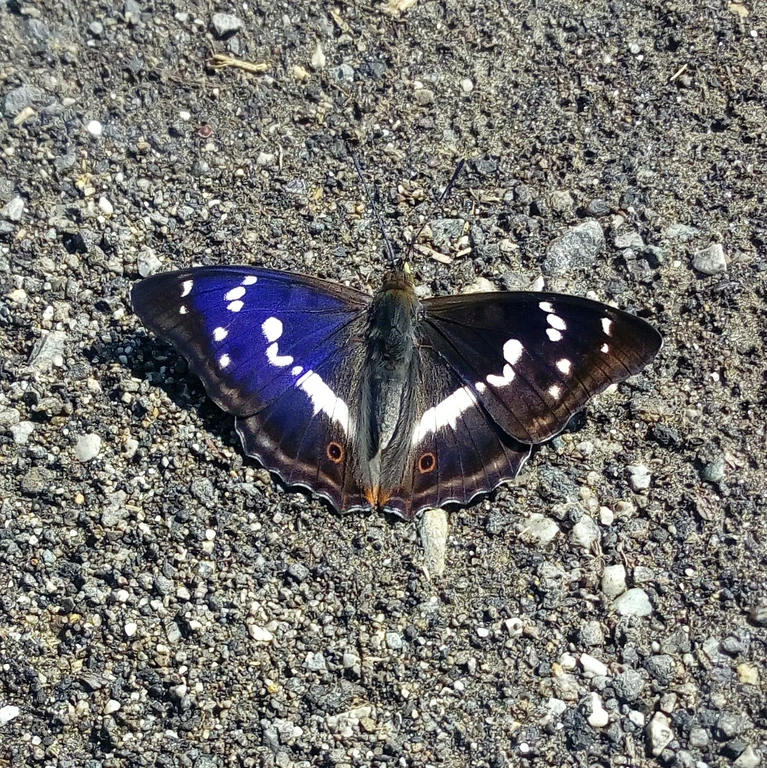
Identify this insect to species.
Apatura iris
